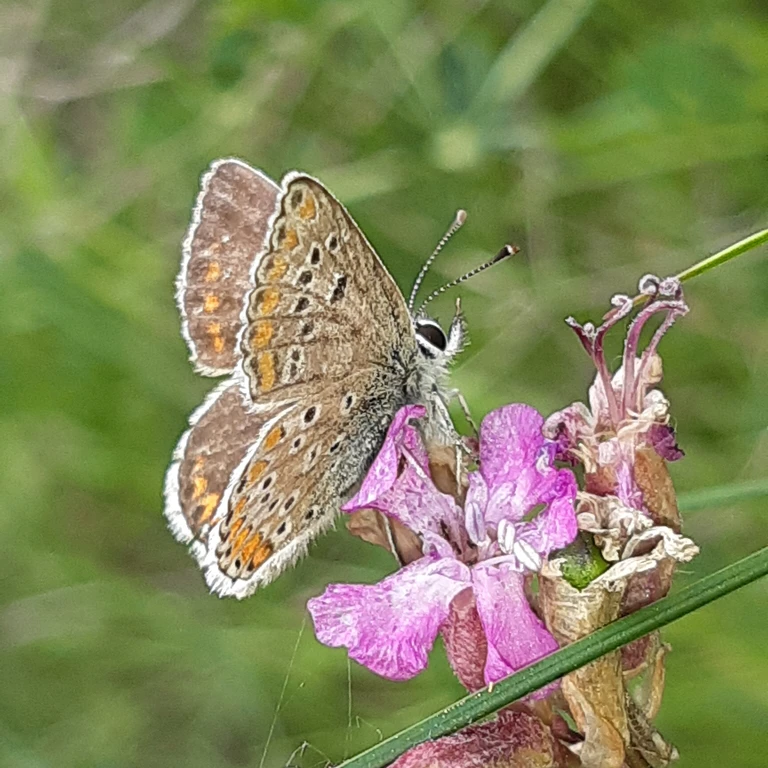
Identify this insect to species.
Aricia agestis/artaxerxes
